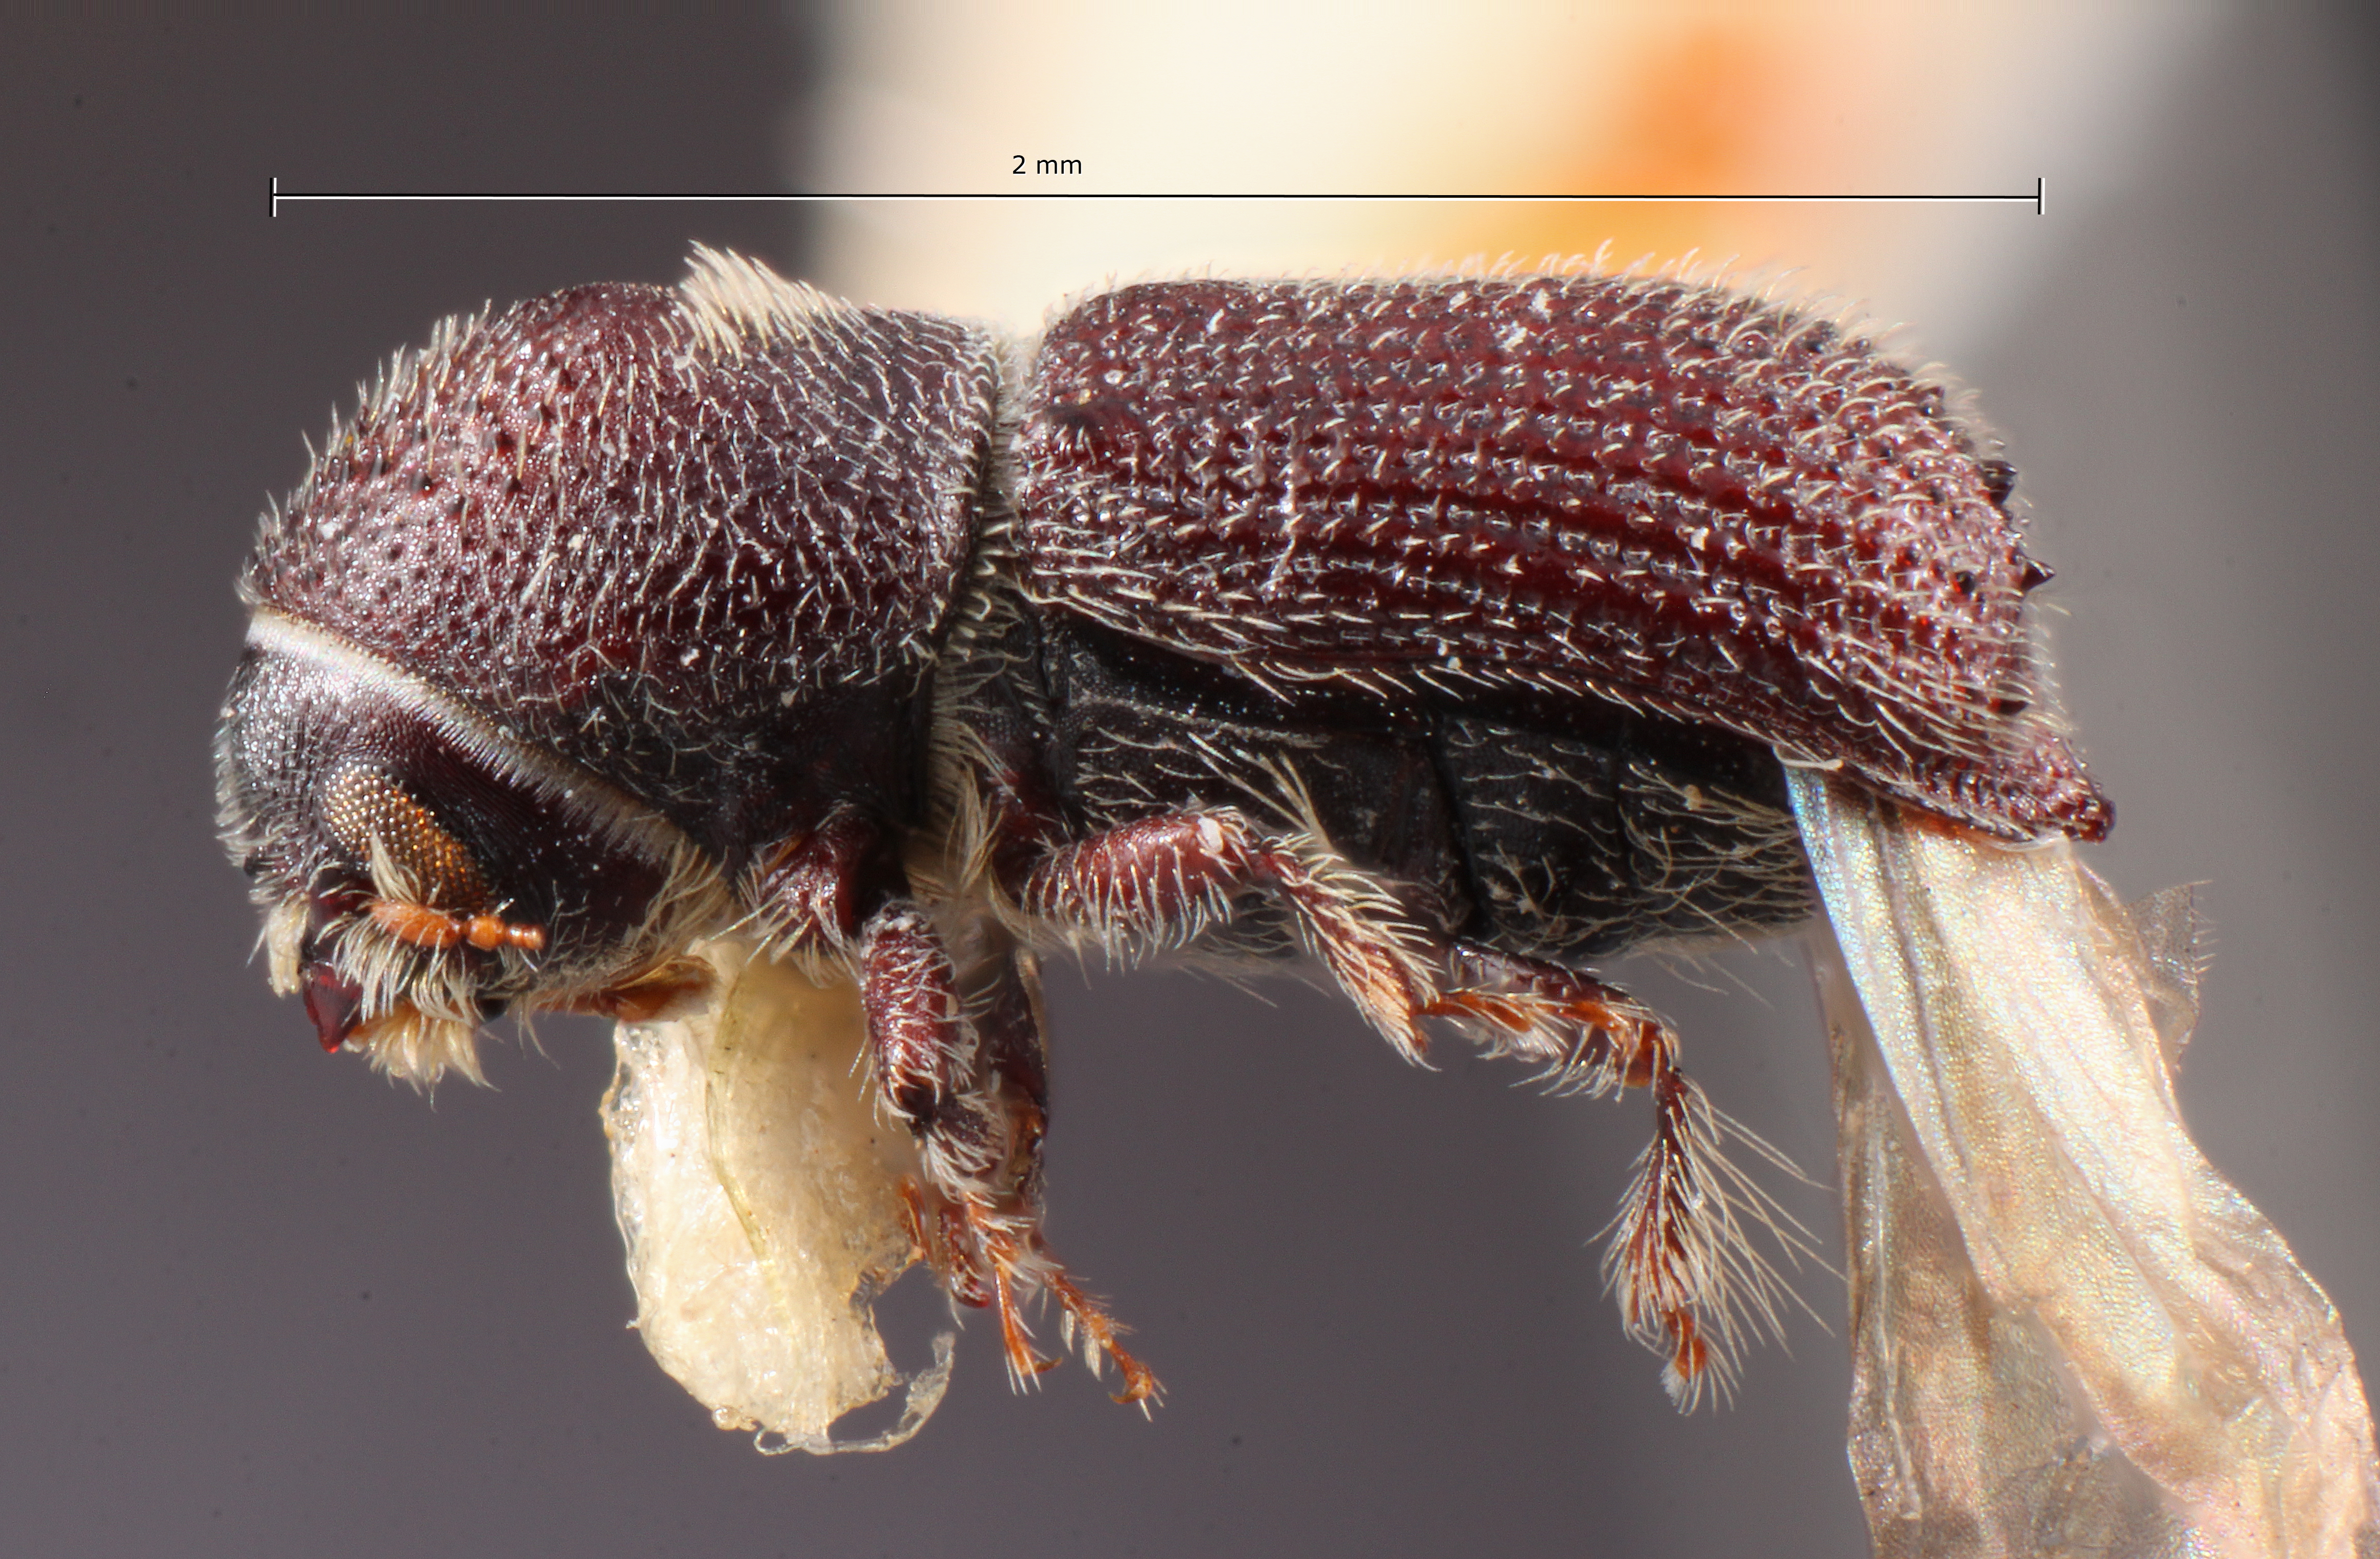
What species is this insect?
Hylocurus flaglerensis
